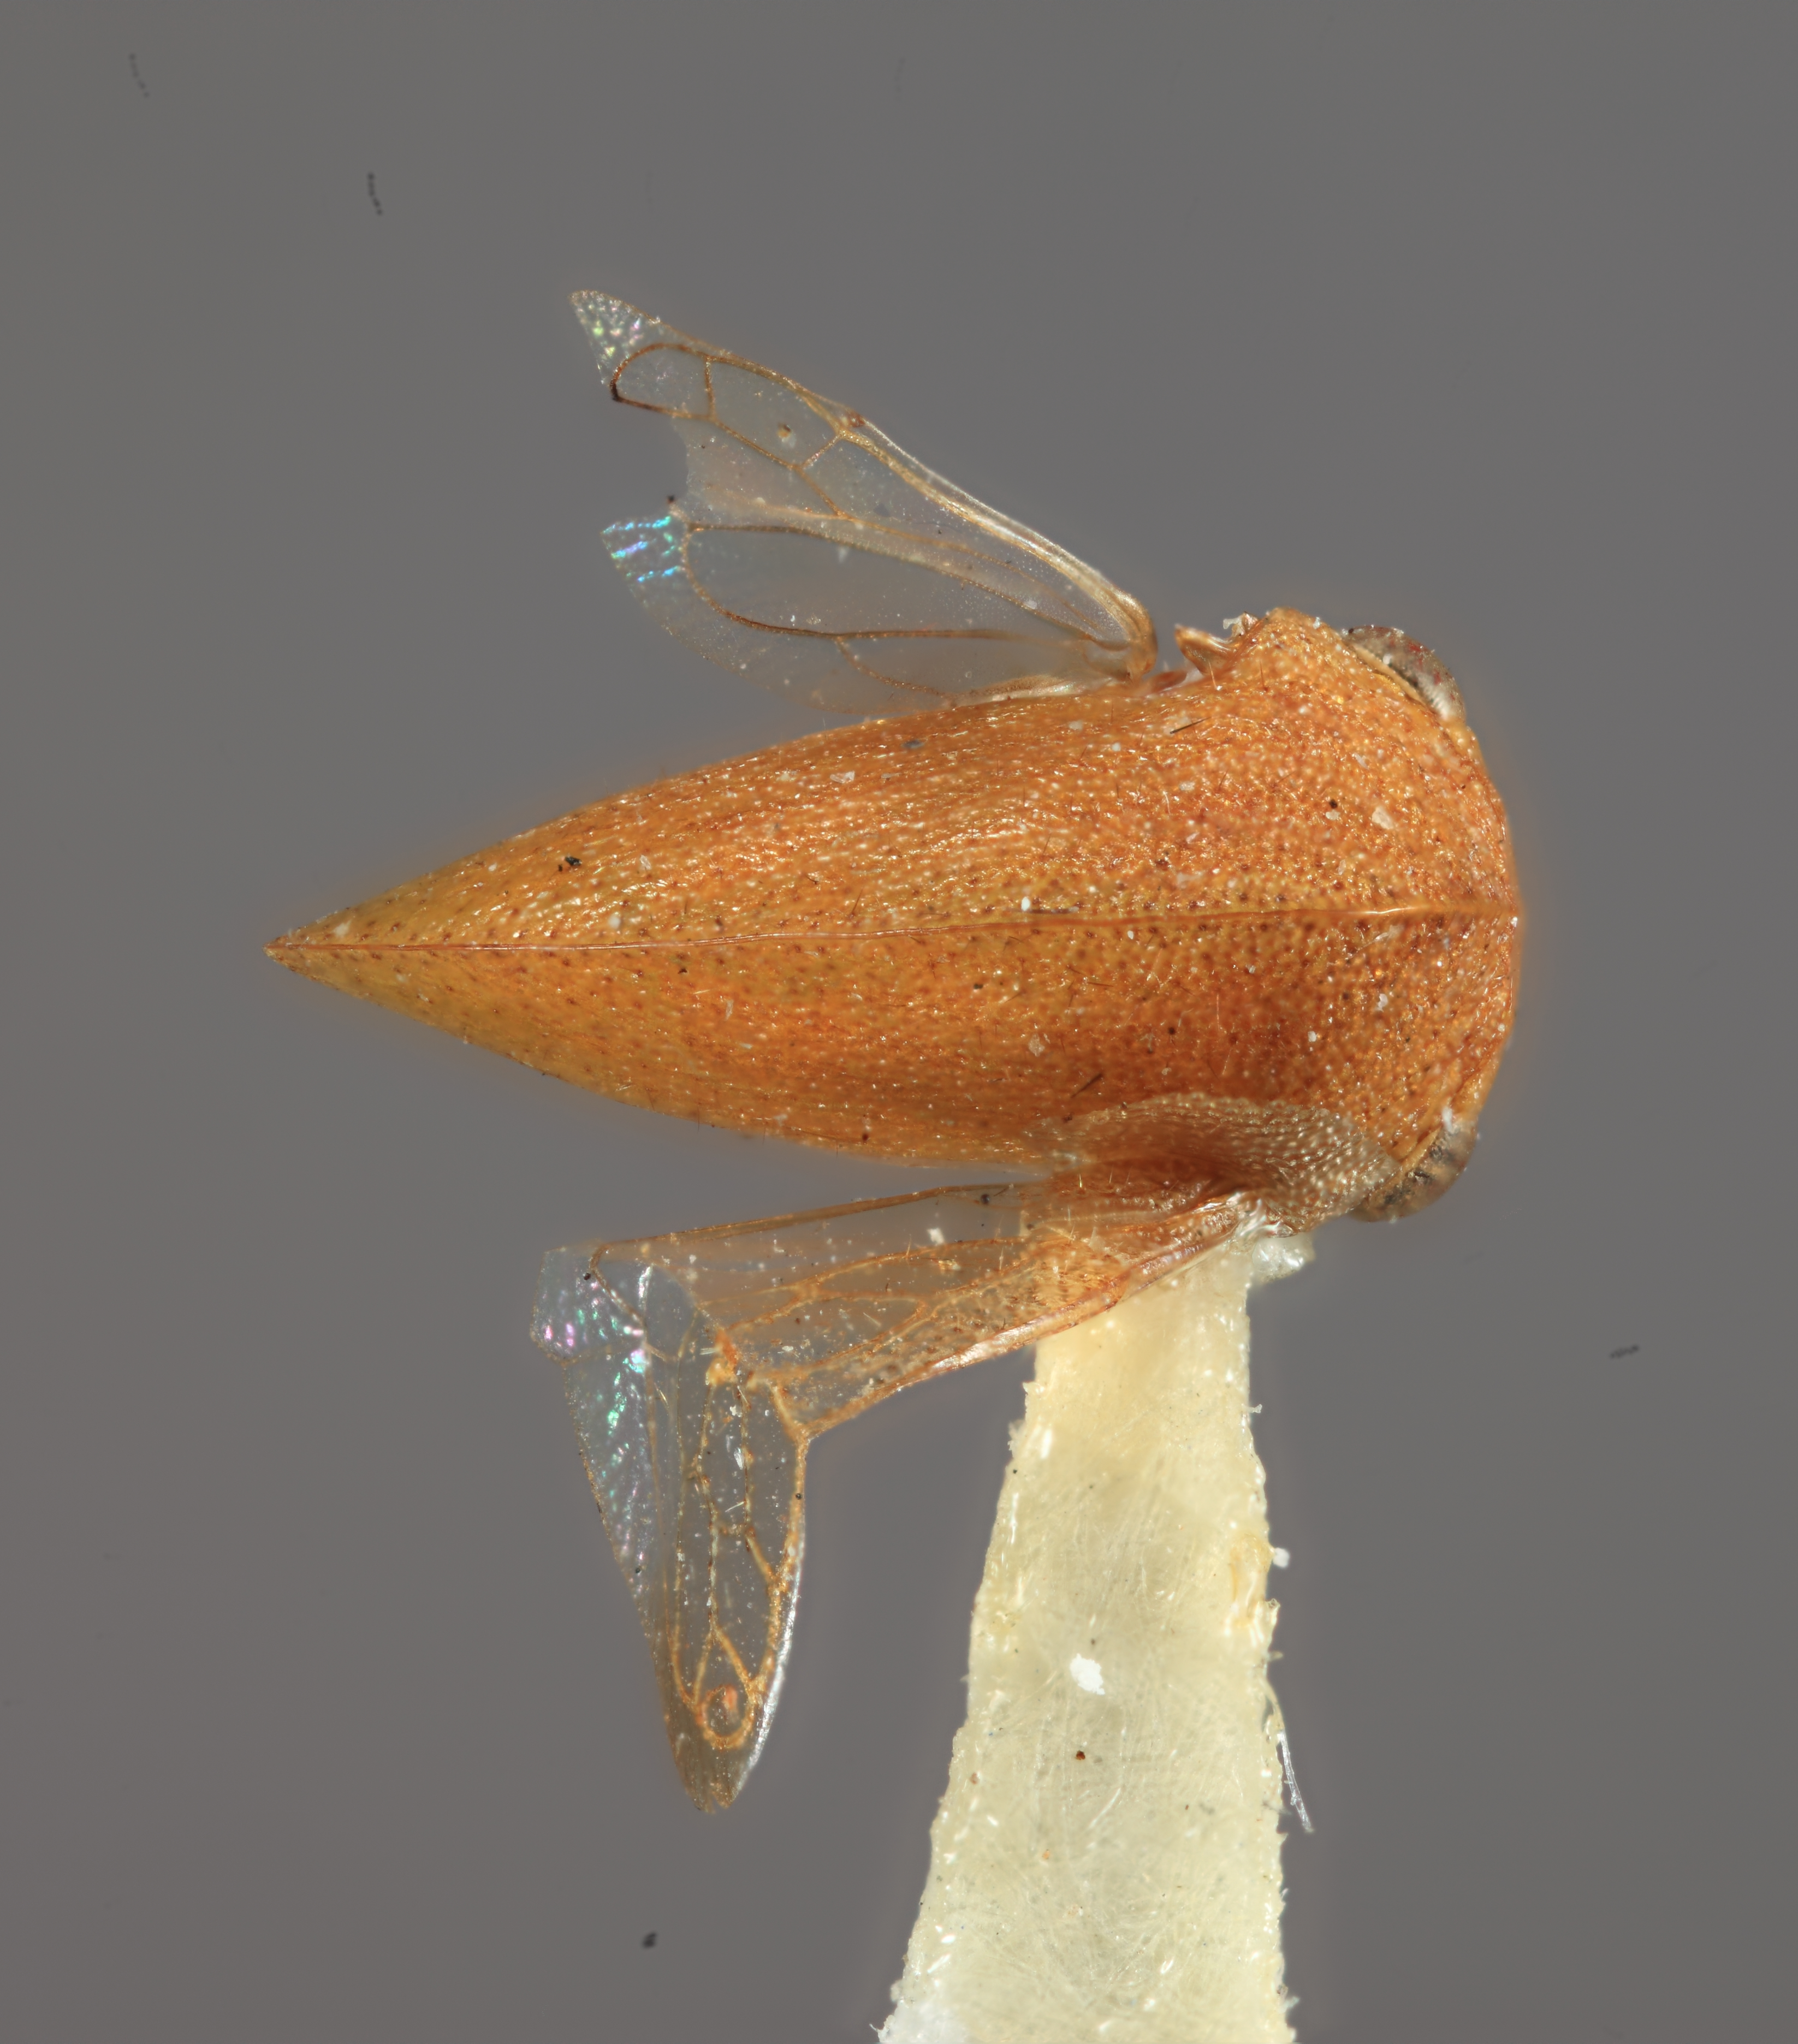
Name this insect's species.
Amastris panamensis
